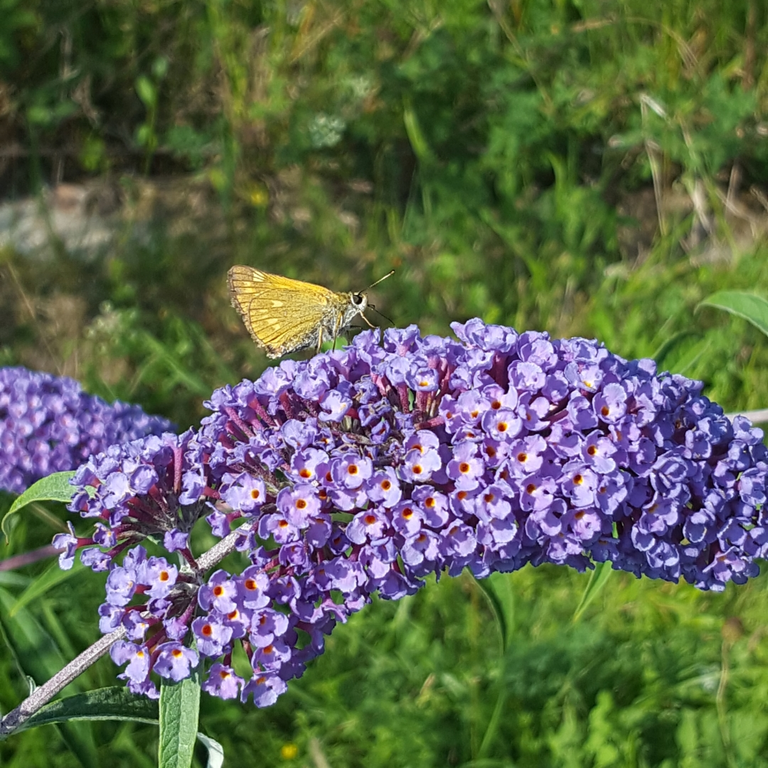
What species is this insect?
Ochlodes sylvanus (also Ochlodes venata)
